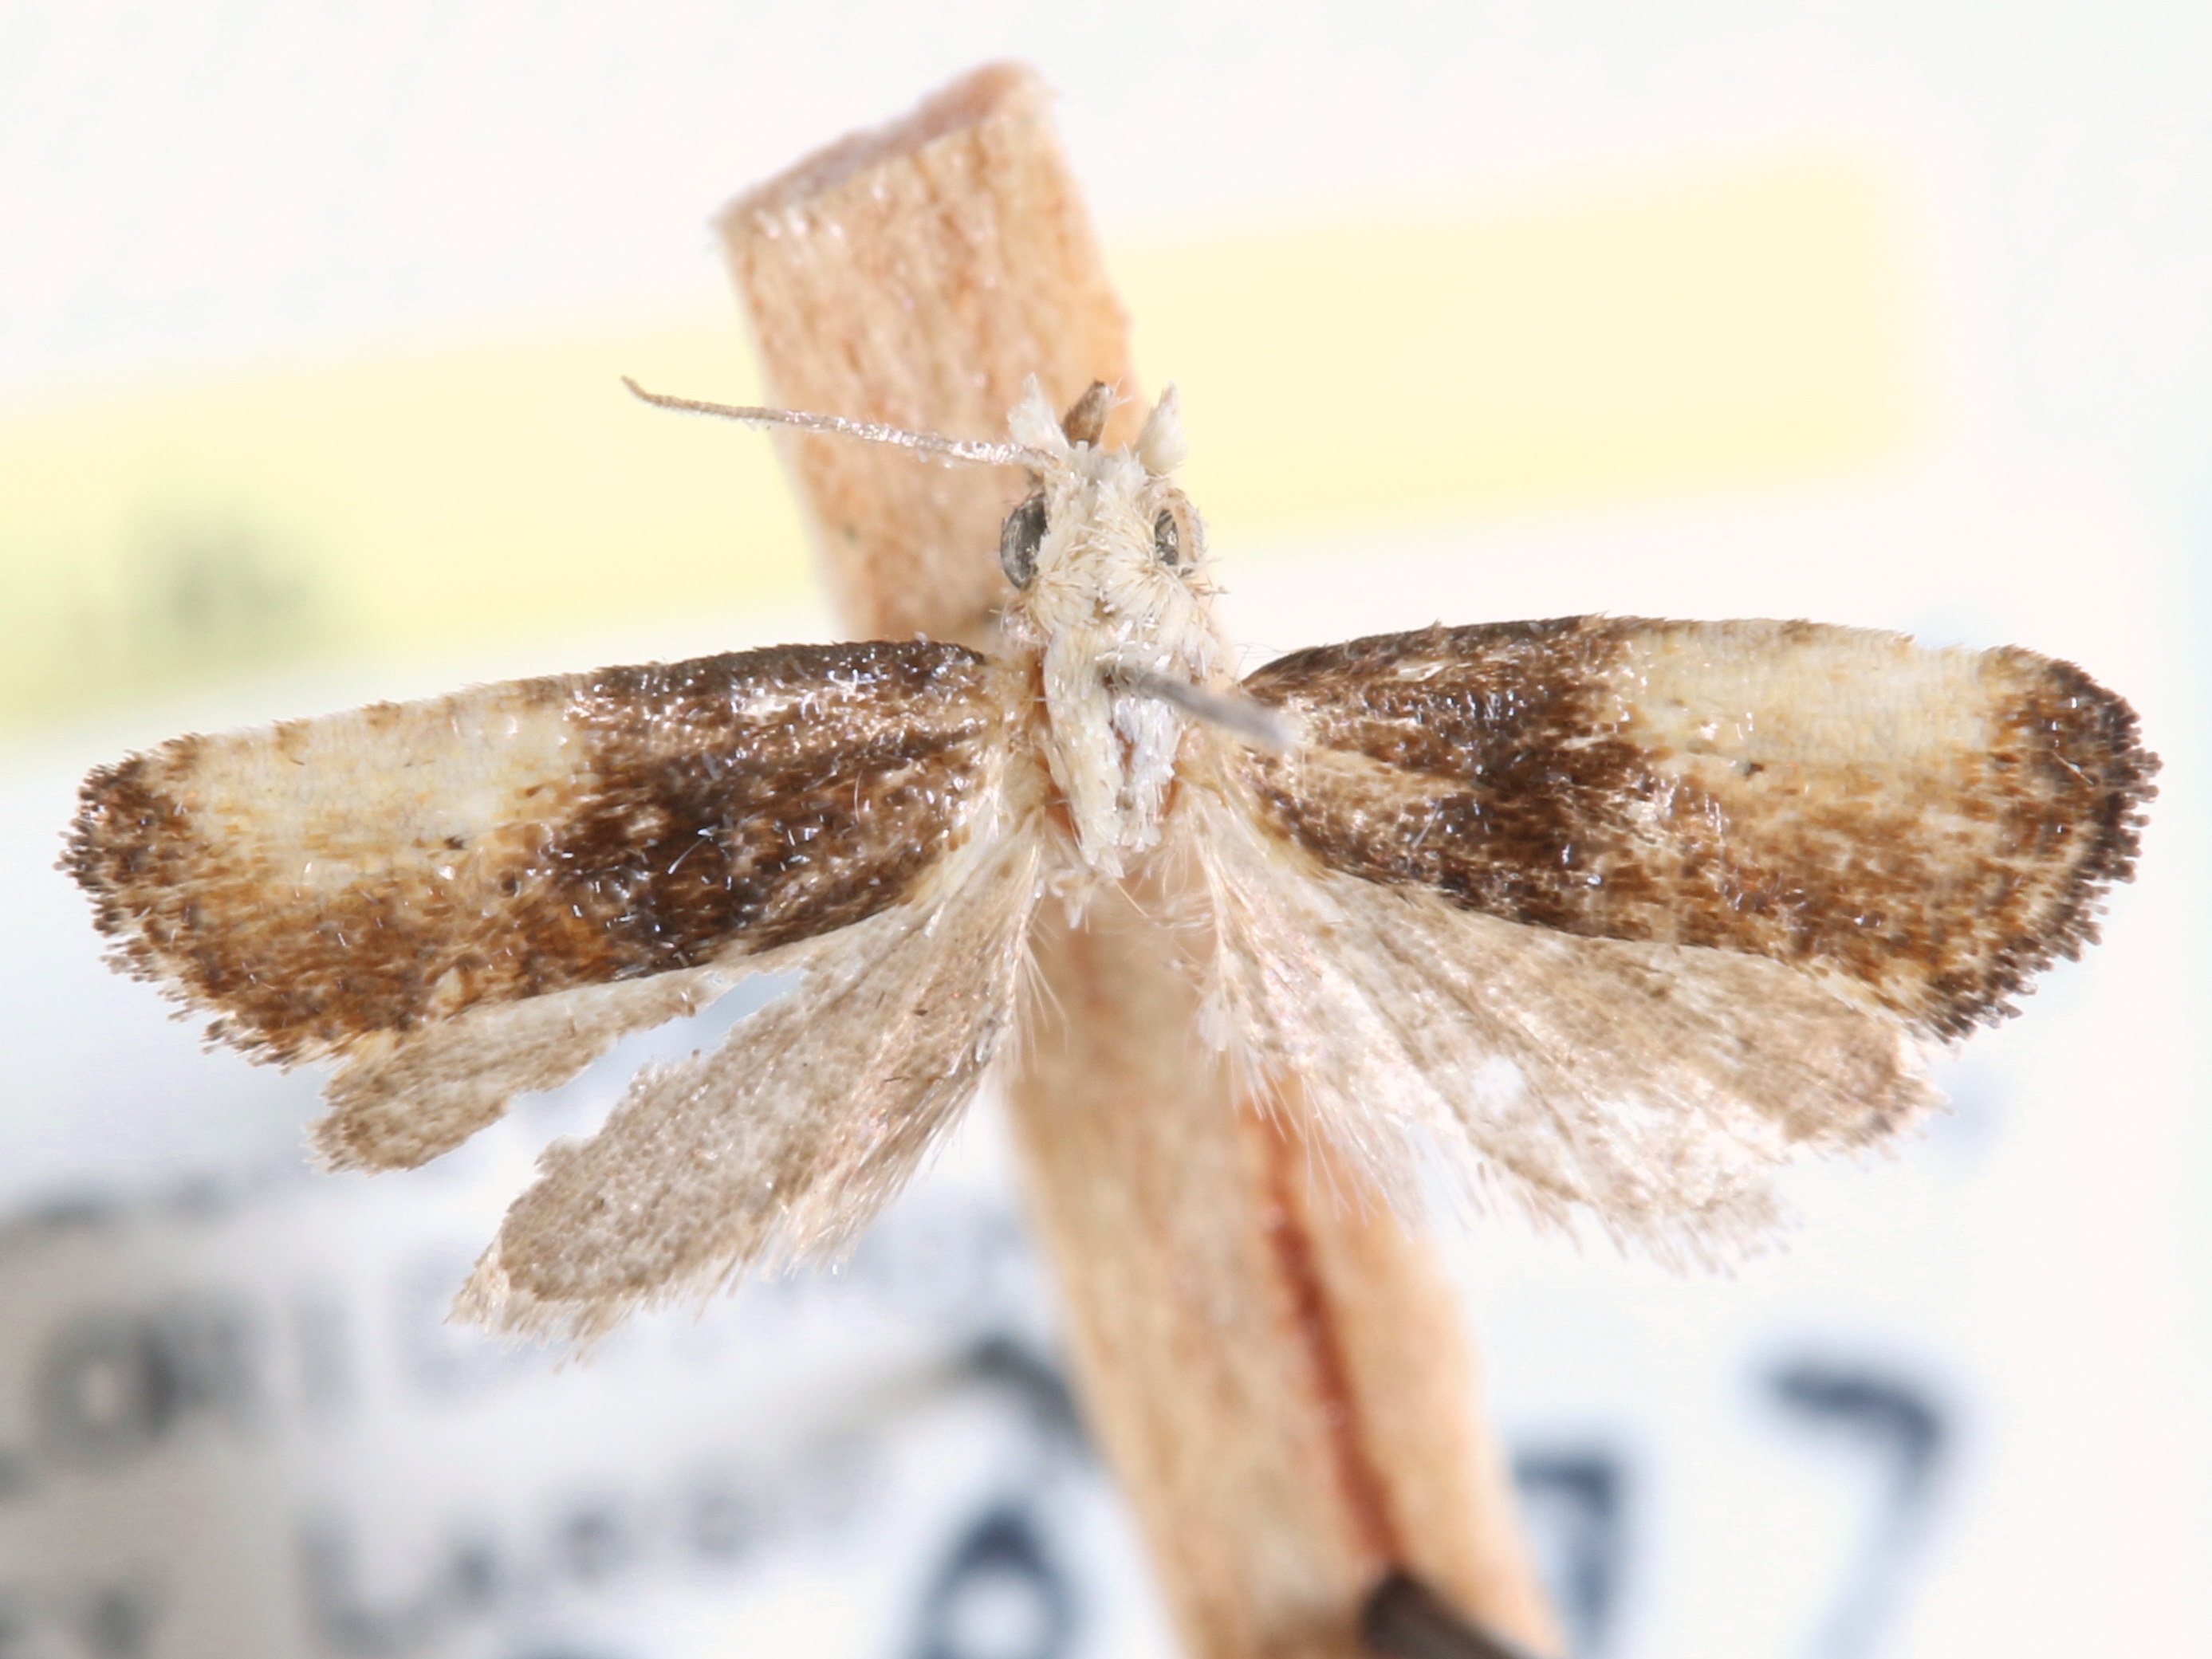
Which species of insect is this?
Eugnosta inversana
